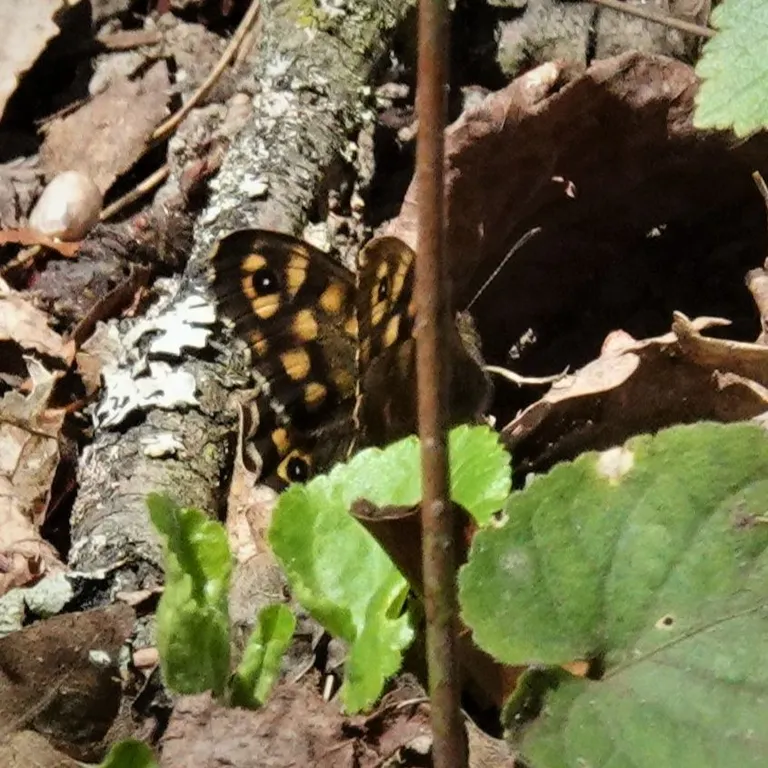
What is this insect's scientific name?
Pararge aegeria
